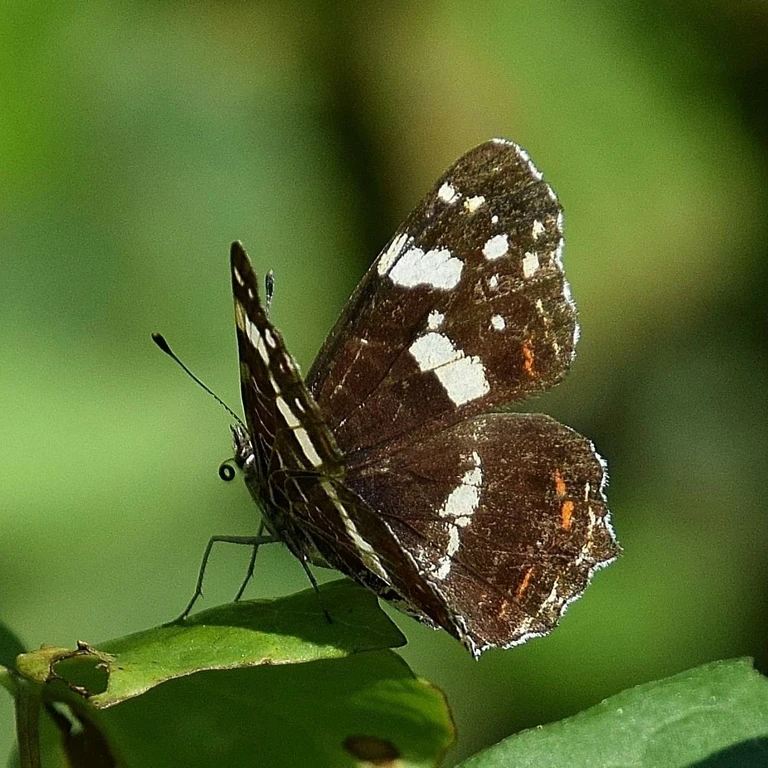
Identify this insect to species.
Araschnia levana
